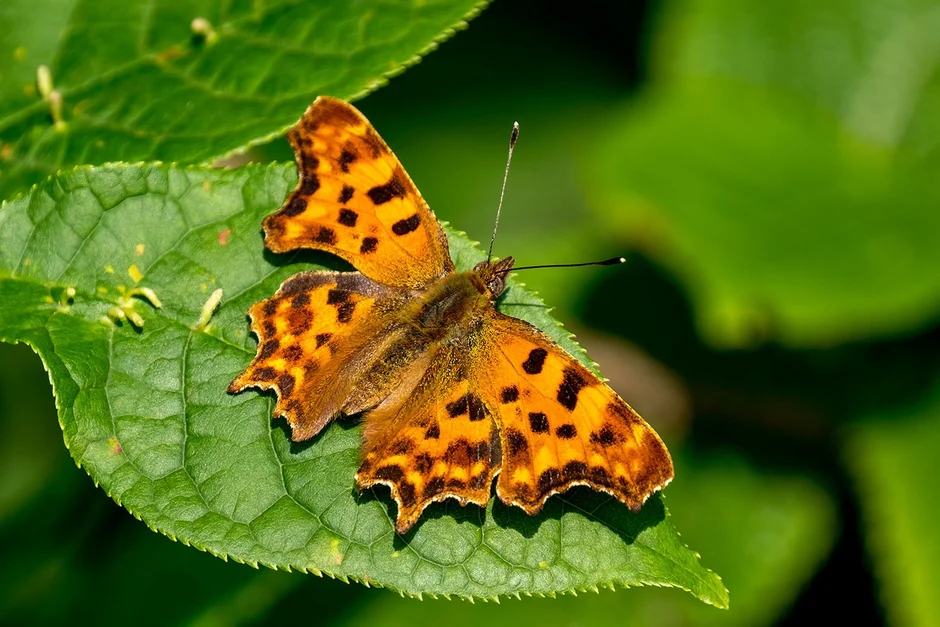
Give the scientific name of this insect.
Polygonia c-album
